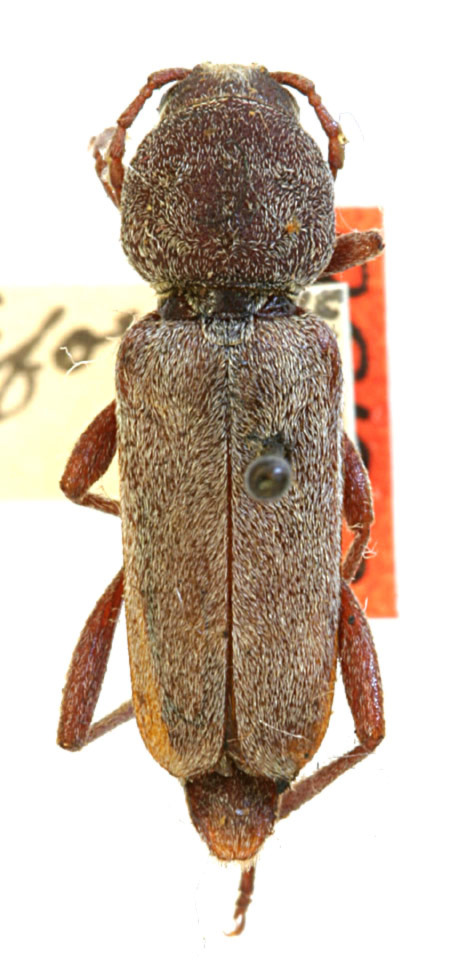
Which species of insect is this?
Xylotrechus nunenmacheri (also Xylotrechus uniformis)
